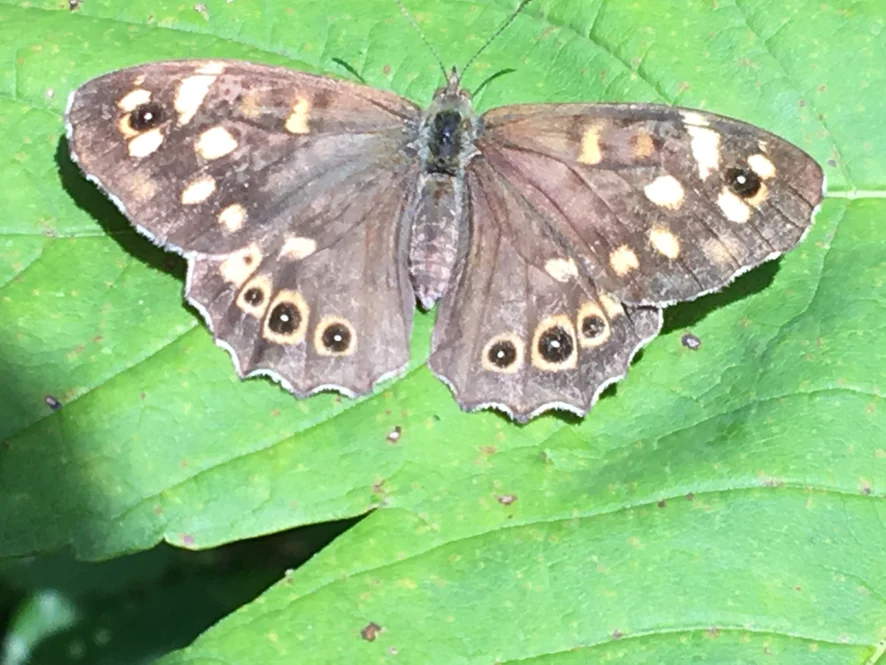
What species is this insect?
Pararge aegeria
